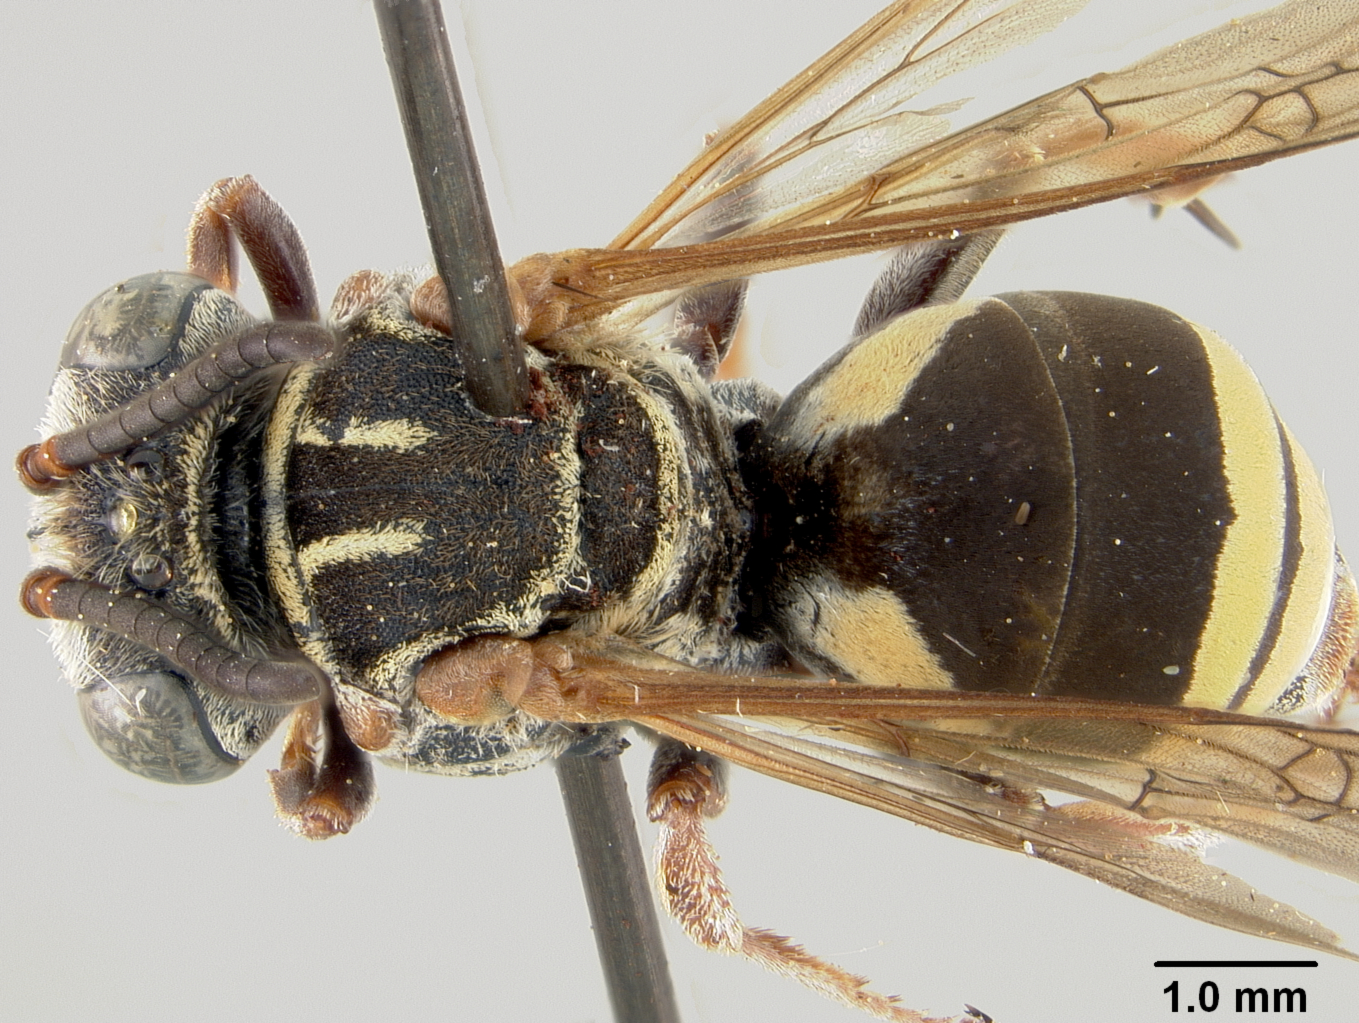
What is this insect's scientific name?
Triepeolus bilineatus
